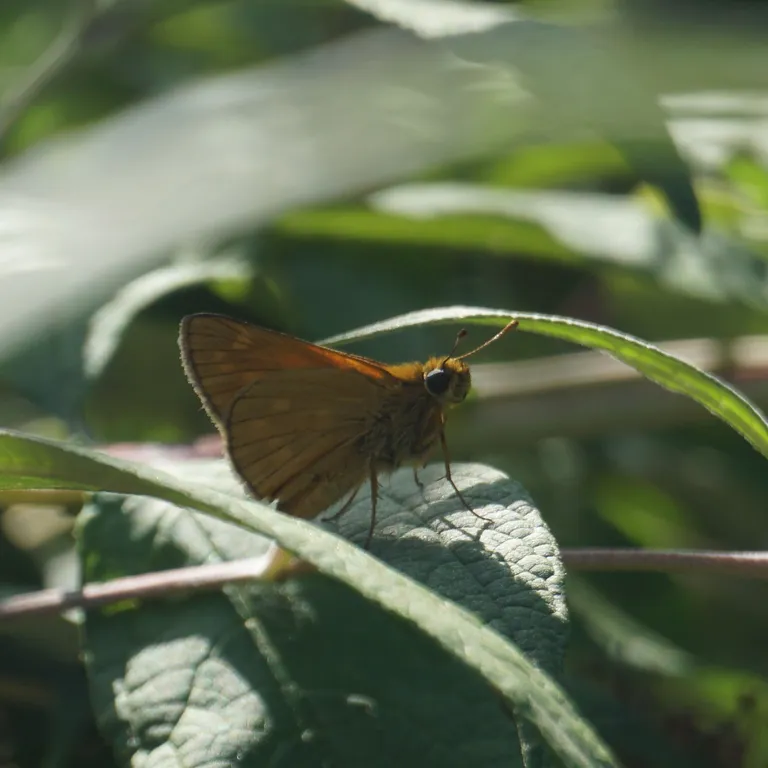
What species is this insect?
Ochlodes sylvanus (also Ochlodes venata)
